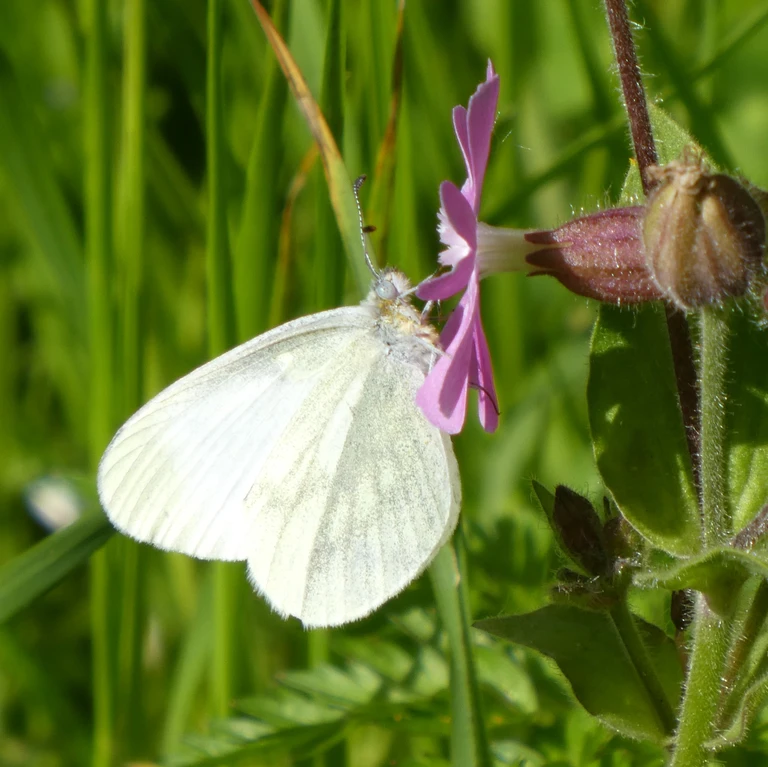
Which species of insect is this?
Leptidea sinapis/juvernica
